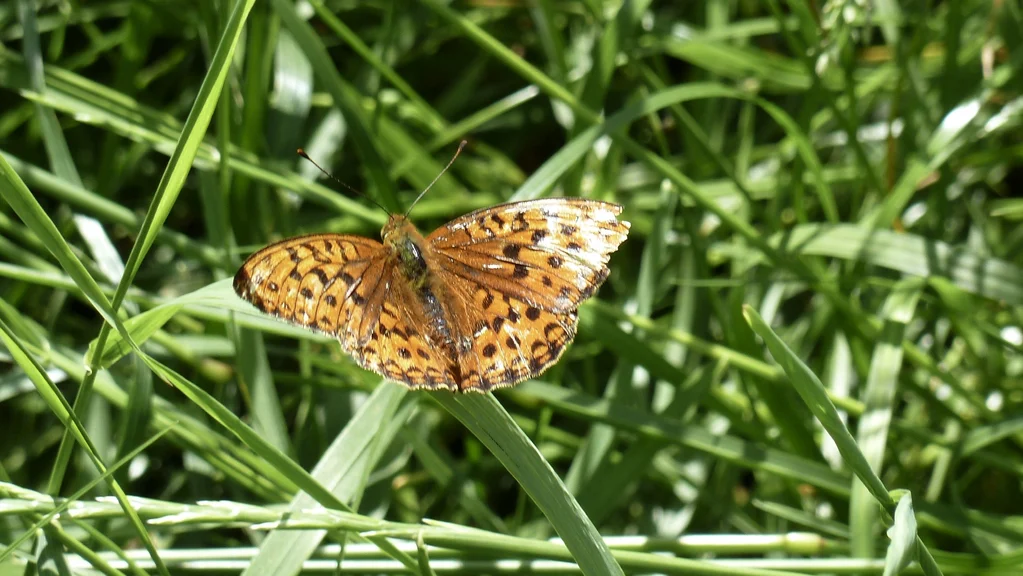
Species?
Fabriciana adippe
